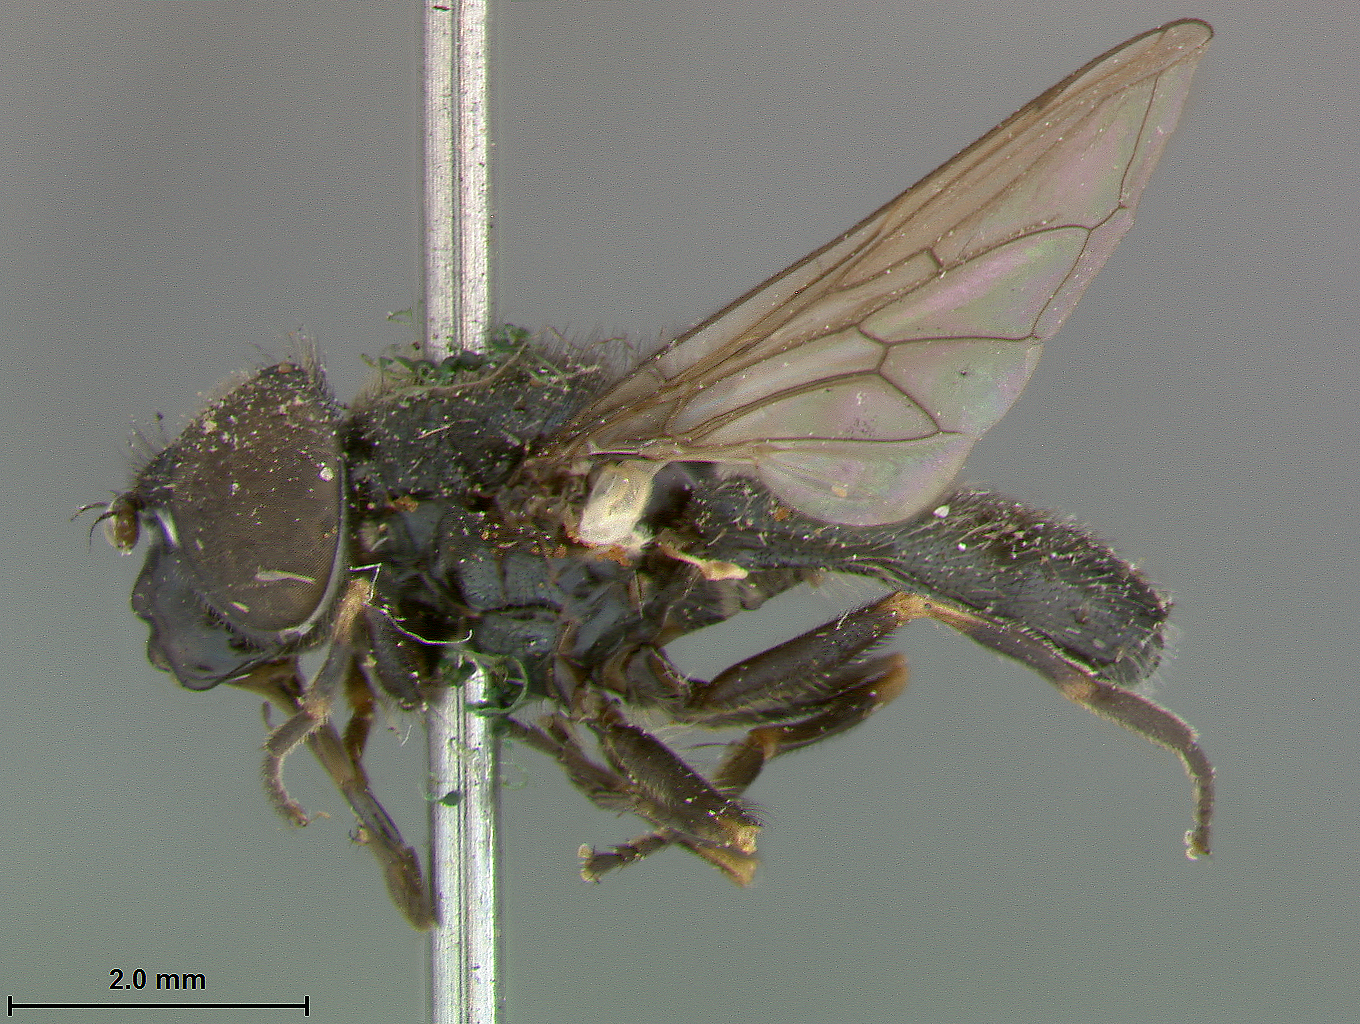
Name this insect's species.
Chilosia borealis
